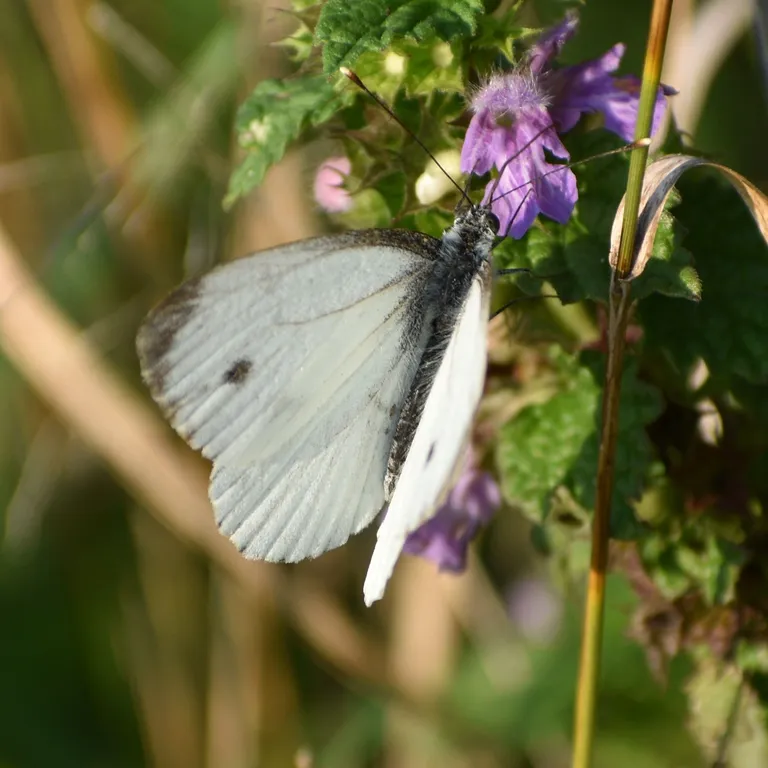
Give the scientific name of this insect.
Pieris napi
